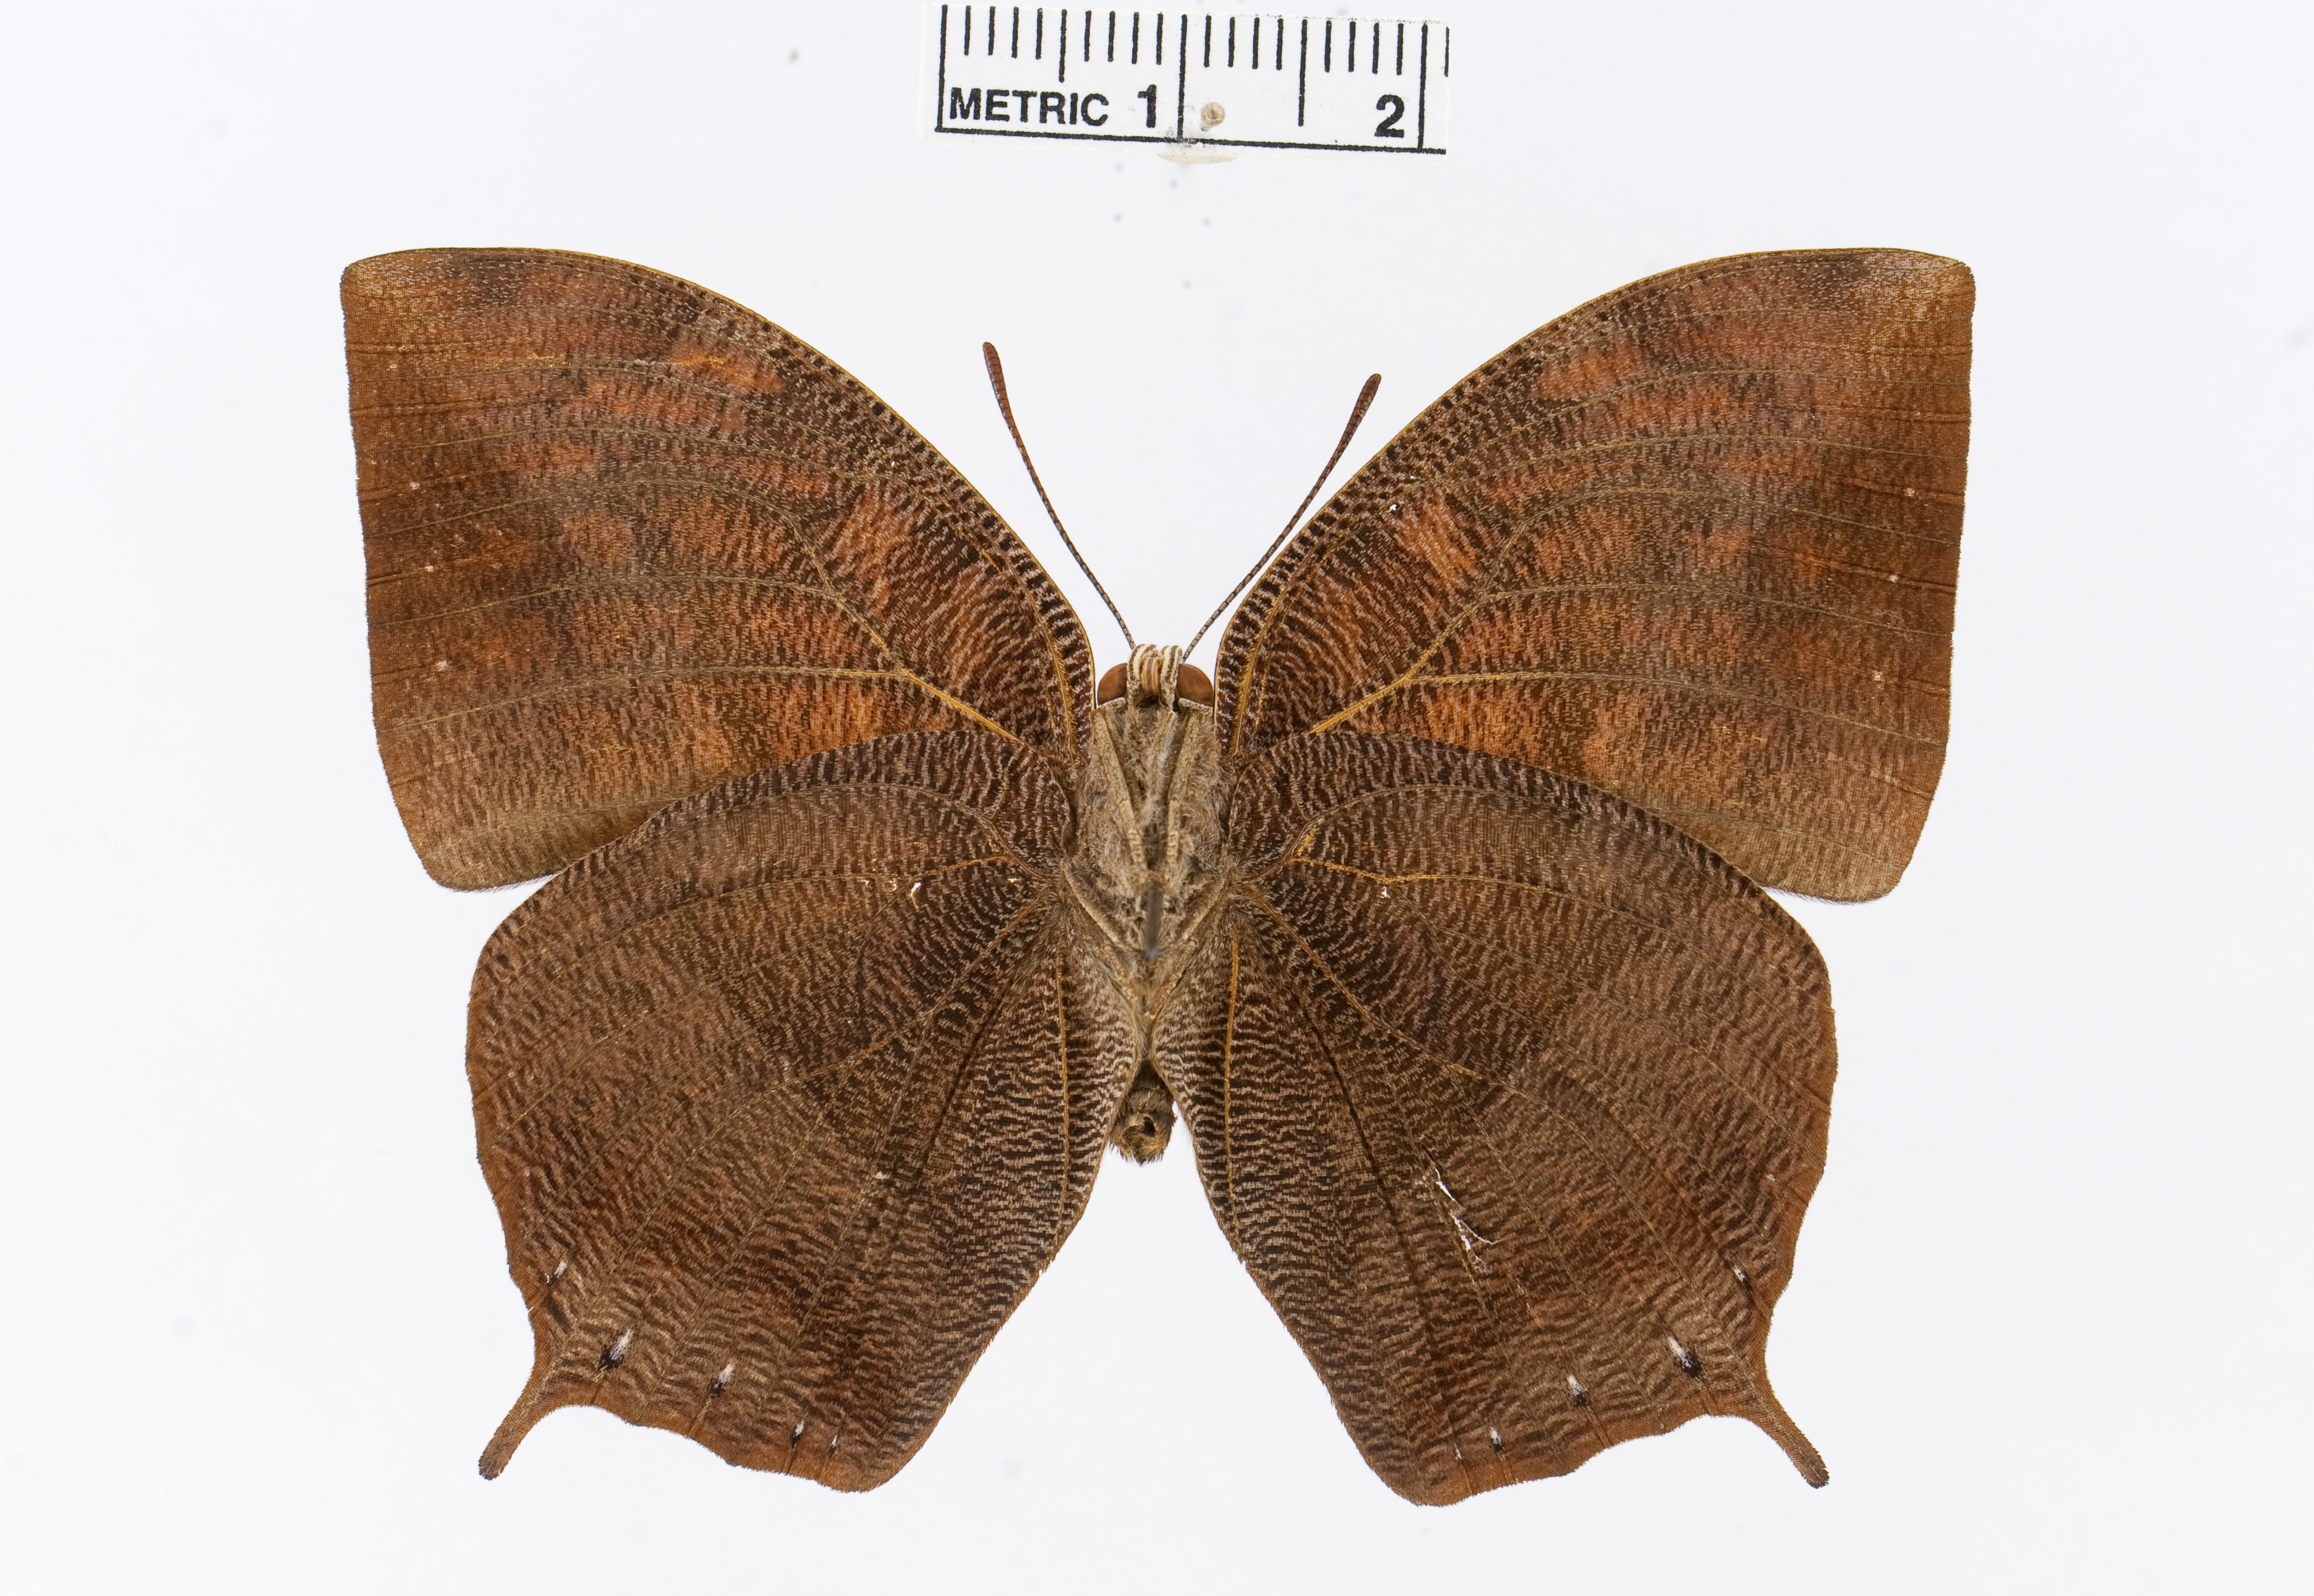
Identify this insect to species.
Fountainea nobilis
